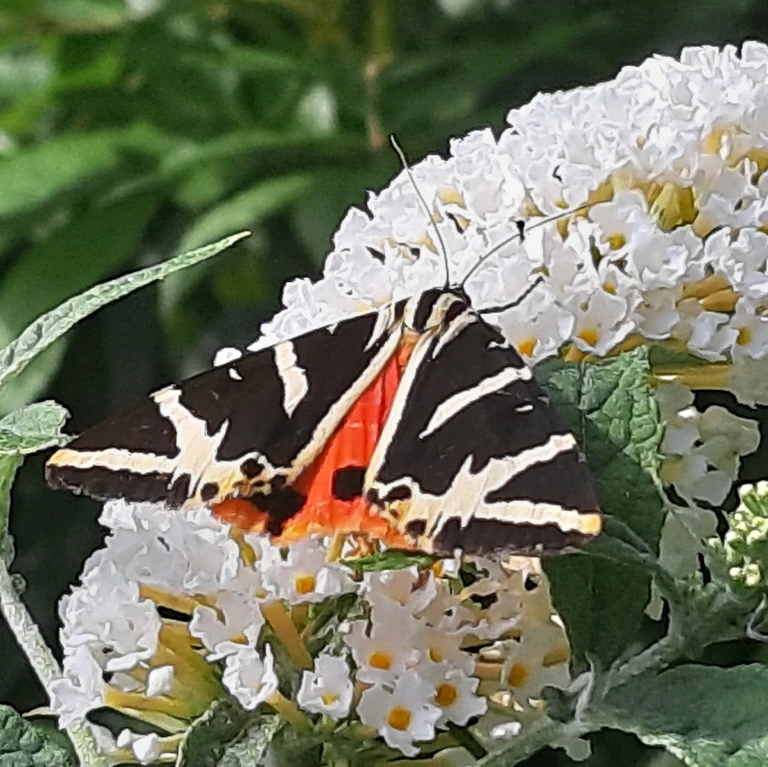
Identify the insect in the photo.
Euplagia quadripunctaria
